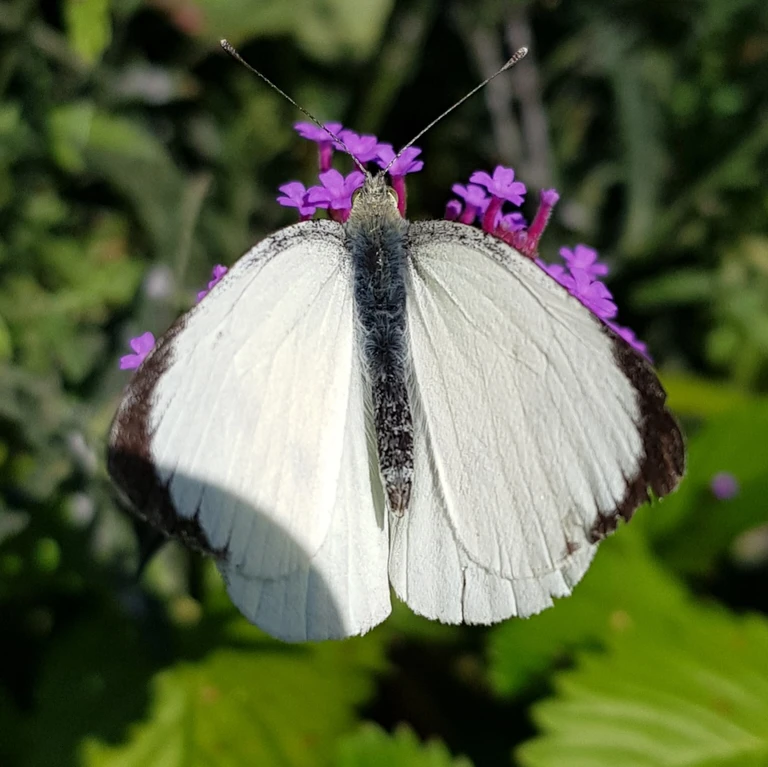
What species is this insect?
Pieris brassicae
